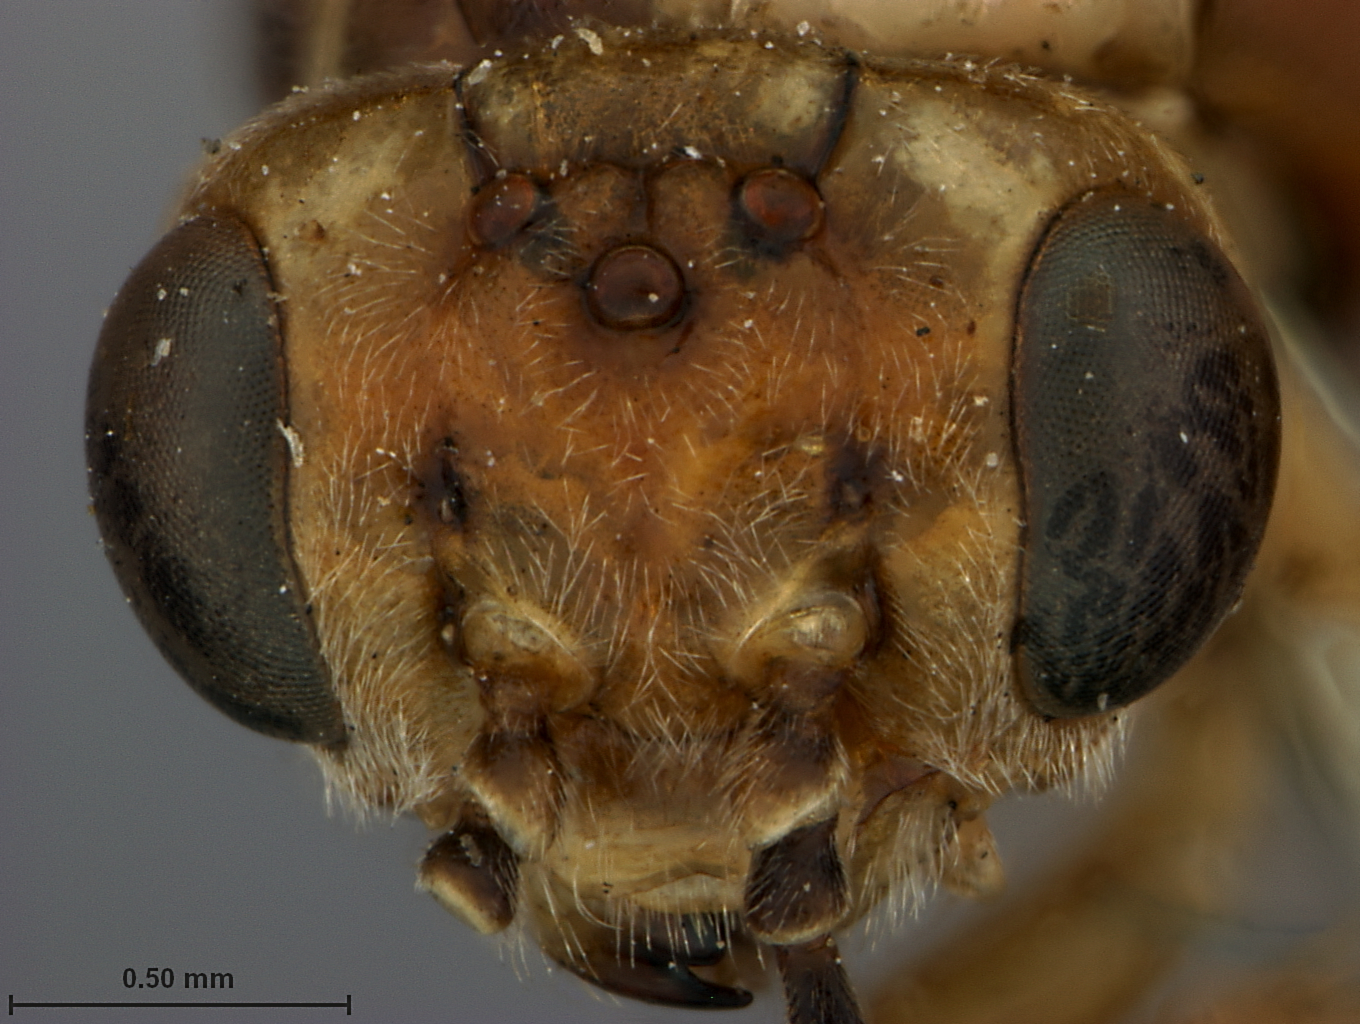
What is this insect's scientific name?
Isodyctium floridense
